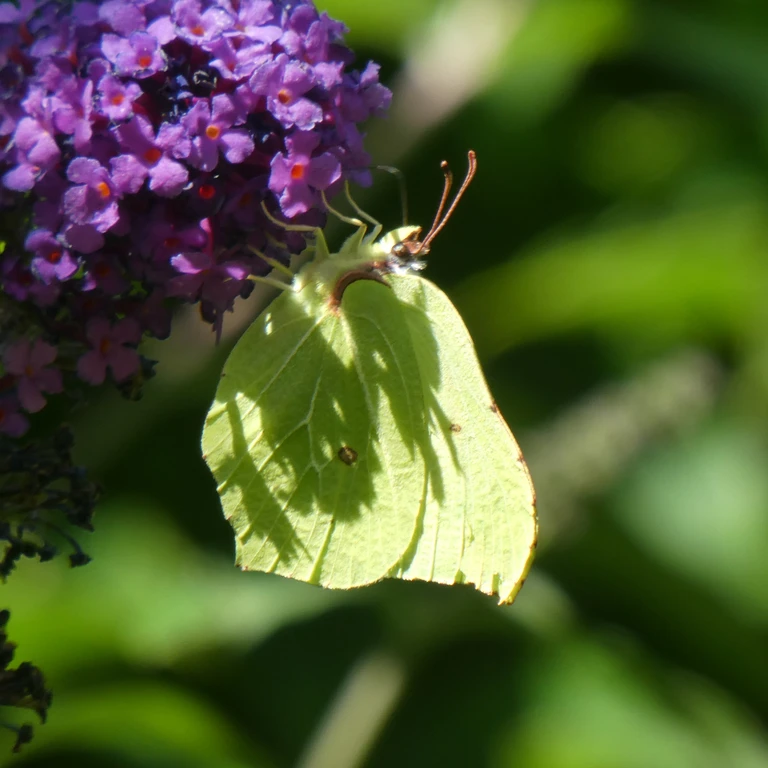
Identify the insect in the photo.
Gonepteryx rhamni
